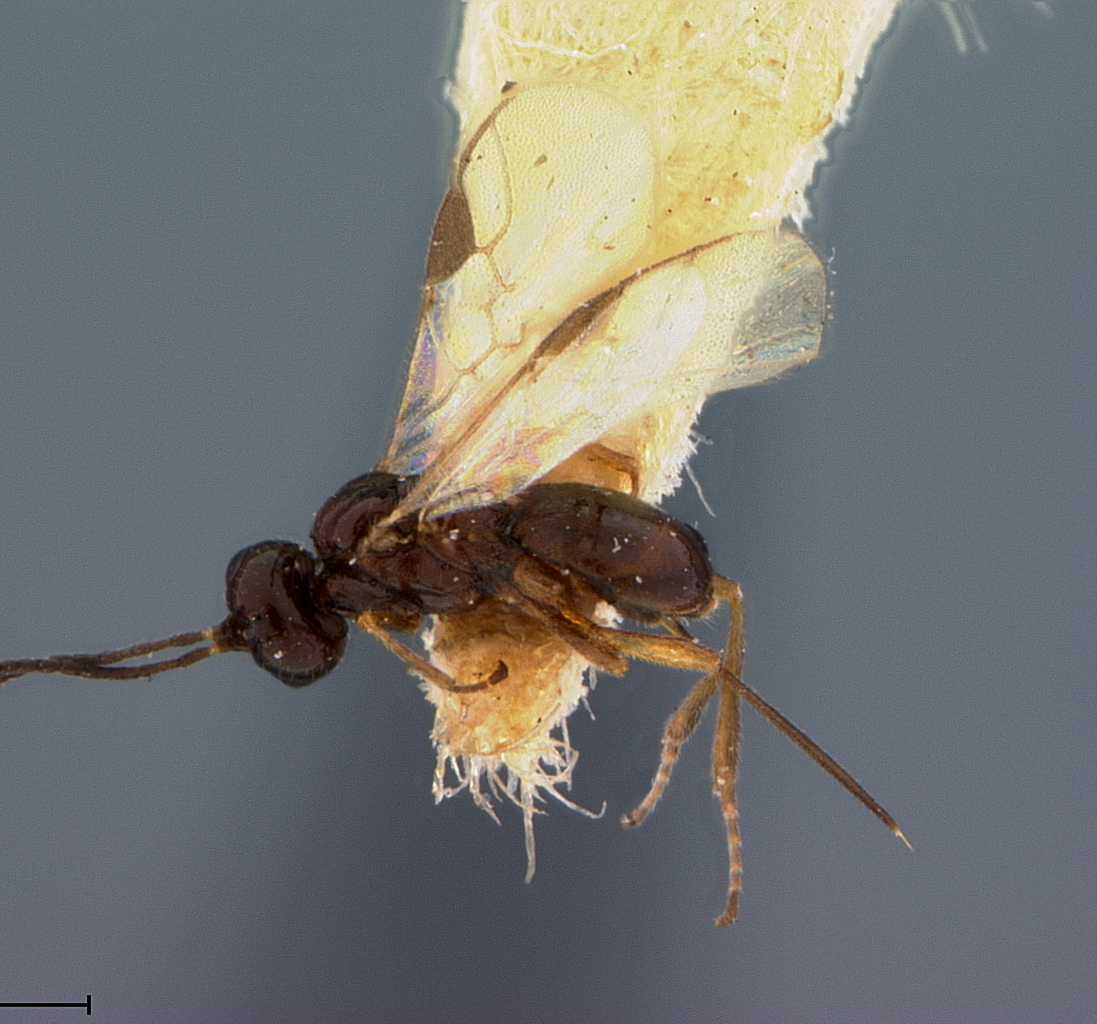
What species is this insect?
Triaspis matercula
